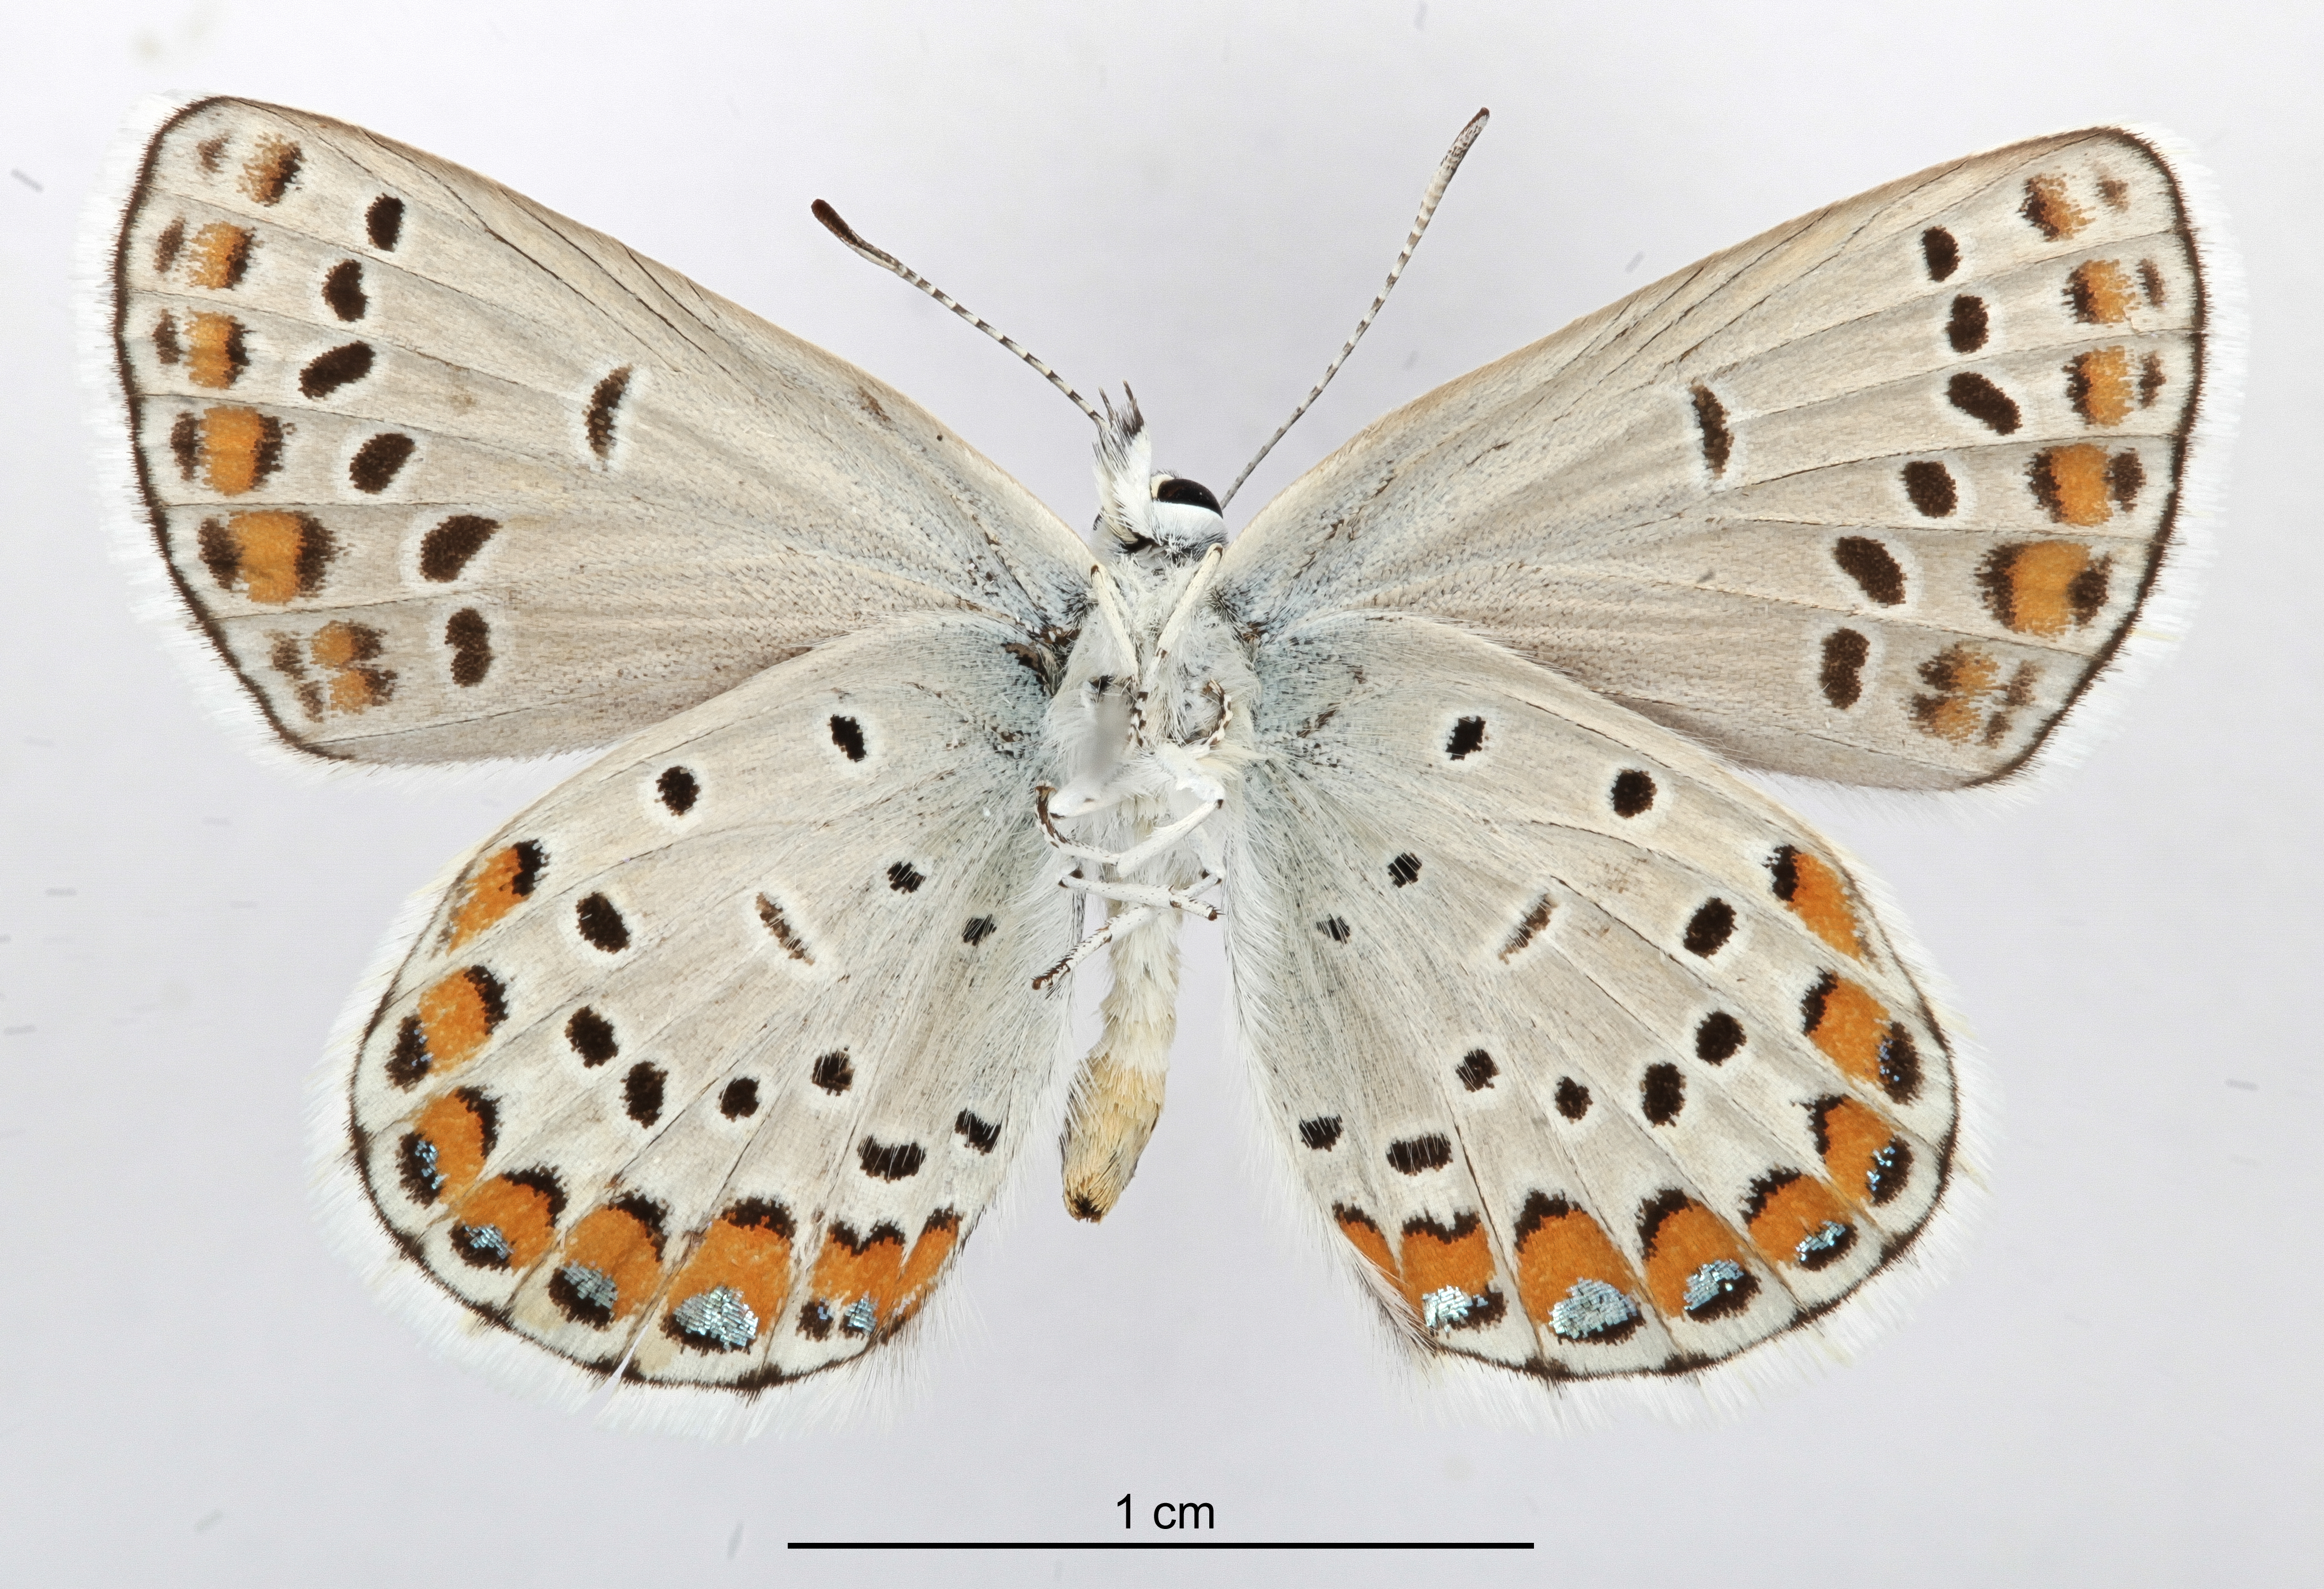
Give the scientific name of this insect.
Plebejus melissa
